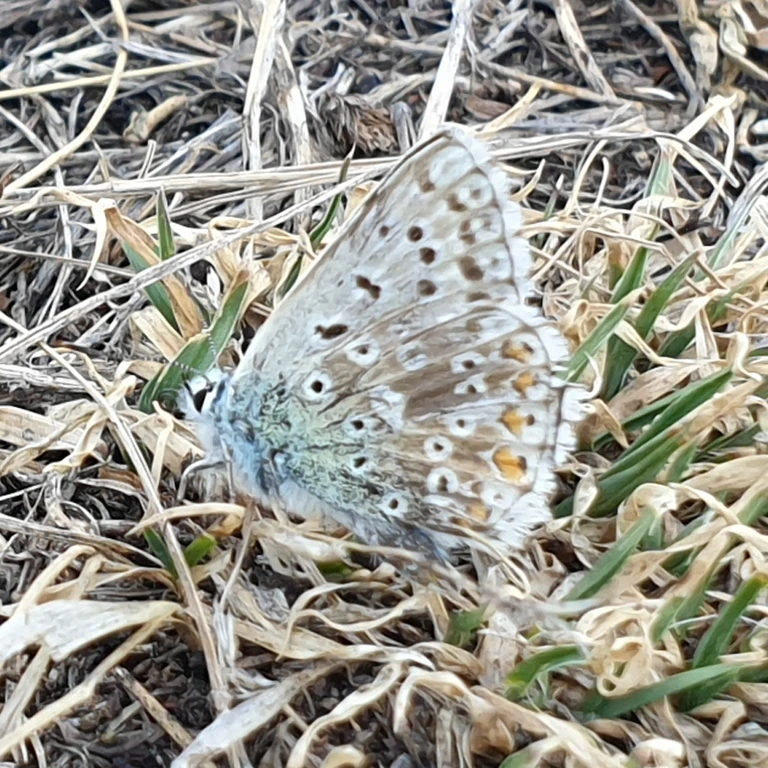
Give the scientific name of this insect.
Lysandra coridon
